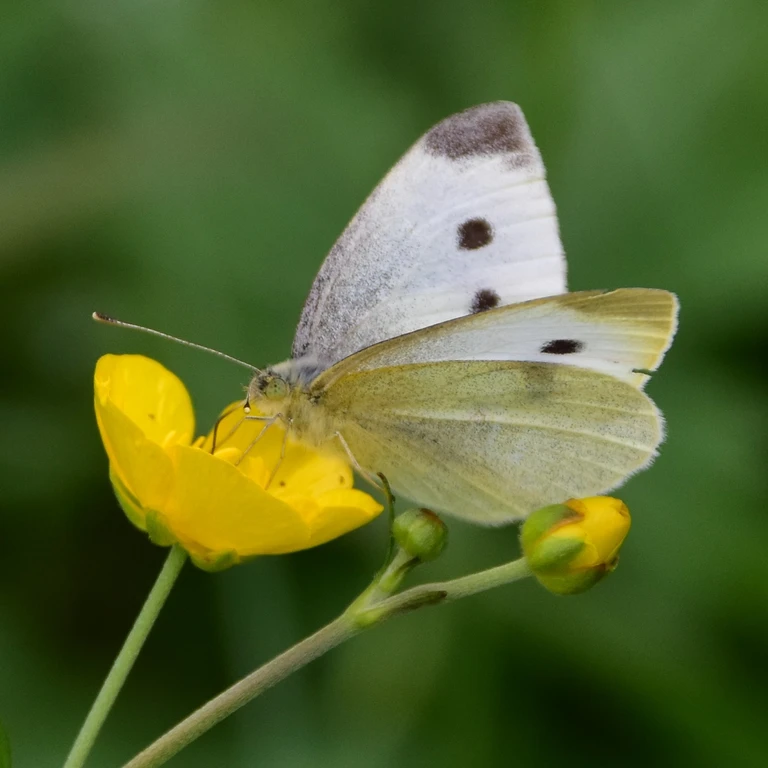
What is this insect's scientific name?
Pieris rapae
